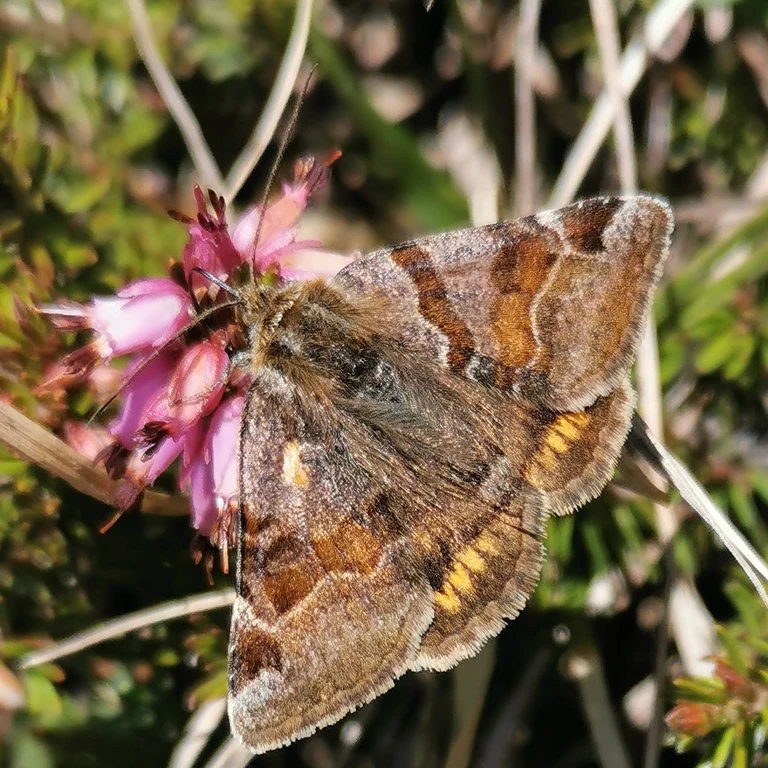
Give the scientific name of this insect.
Euclidia glyphica
